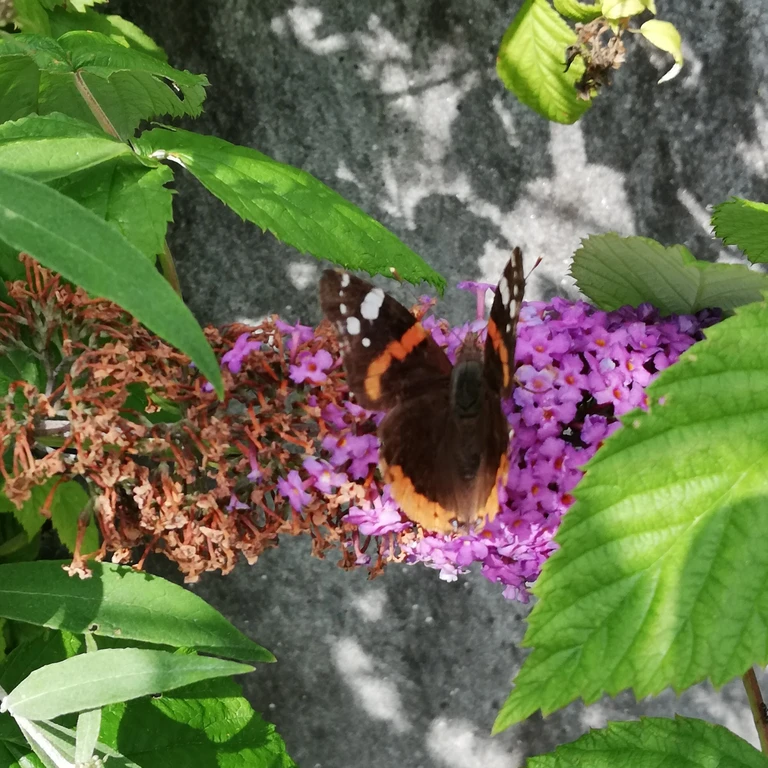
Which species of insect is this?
Vanessa atalanta
